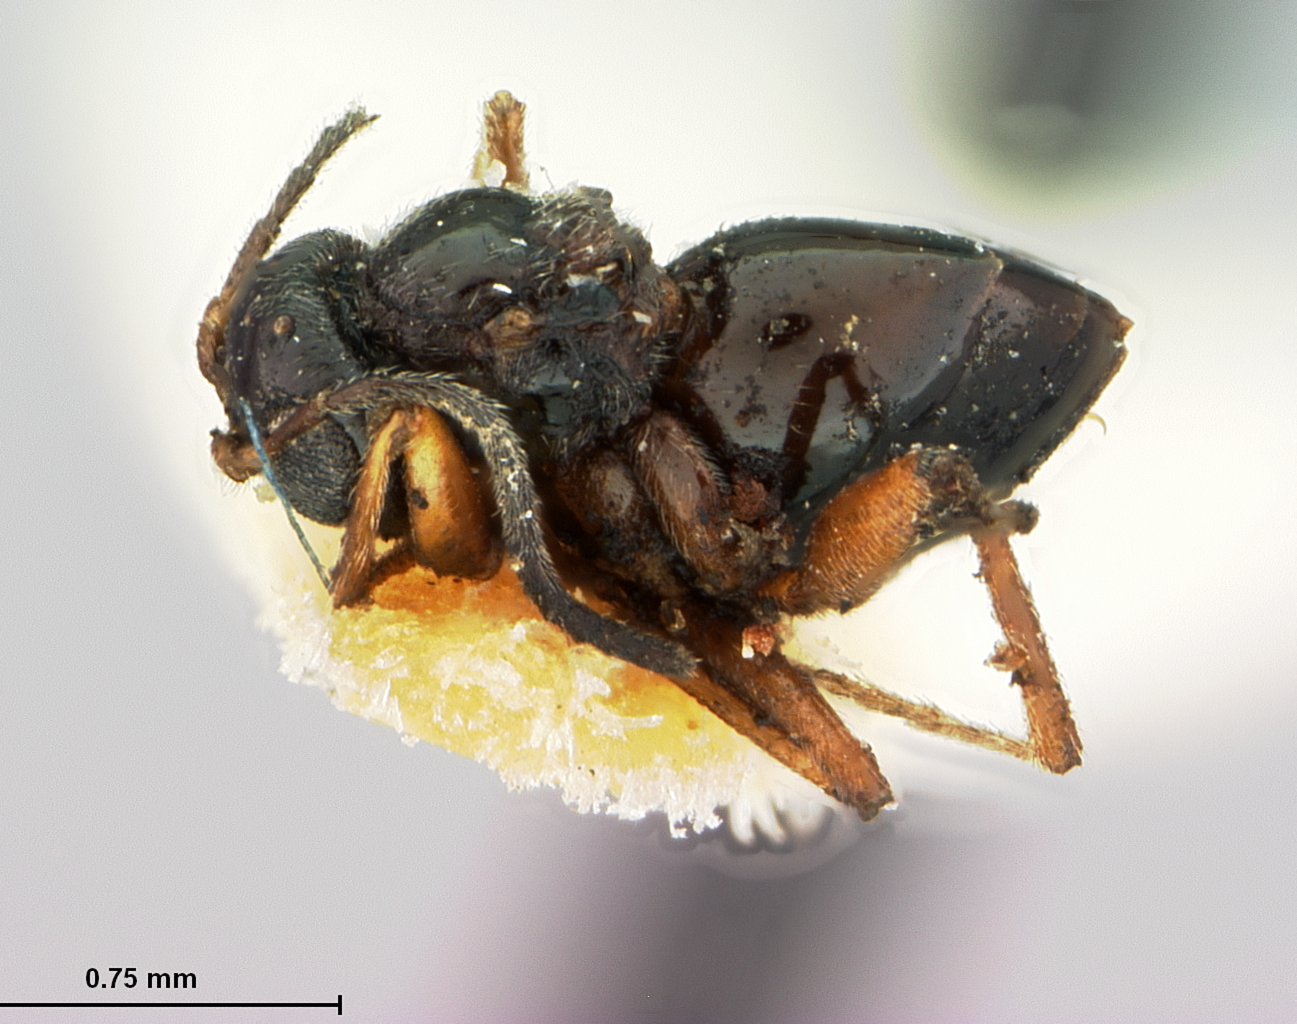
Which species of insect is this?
Phylloteras lyratum
